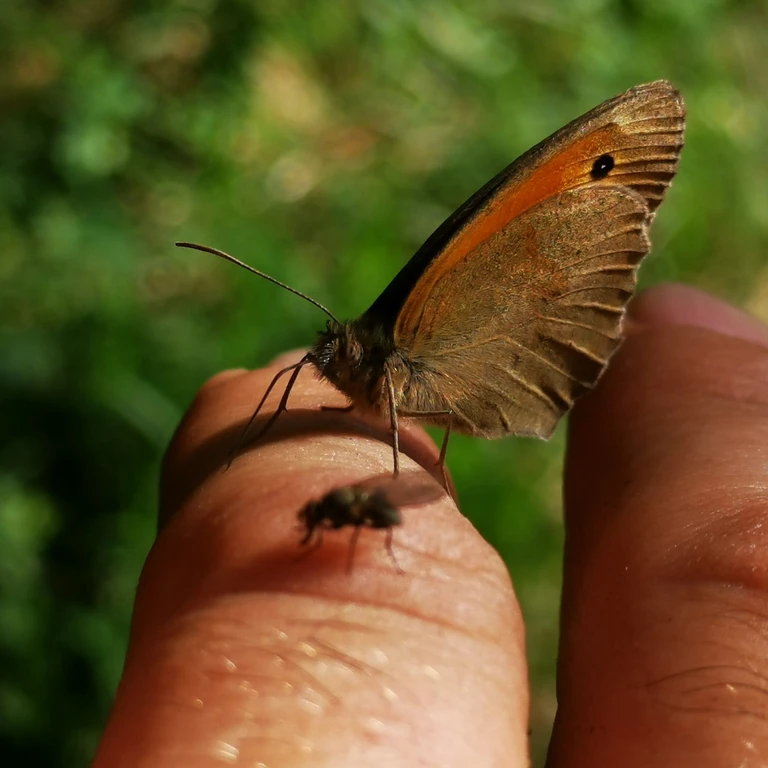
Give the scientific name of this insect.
Maniola jurtina
